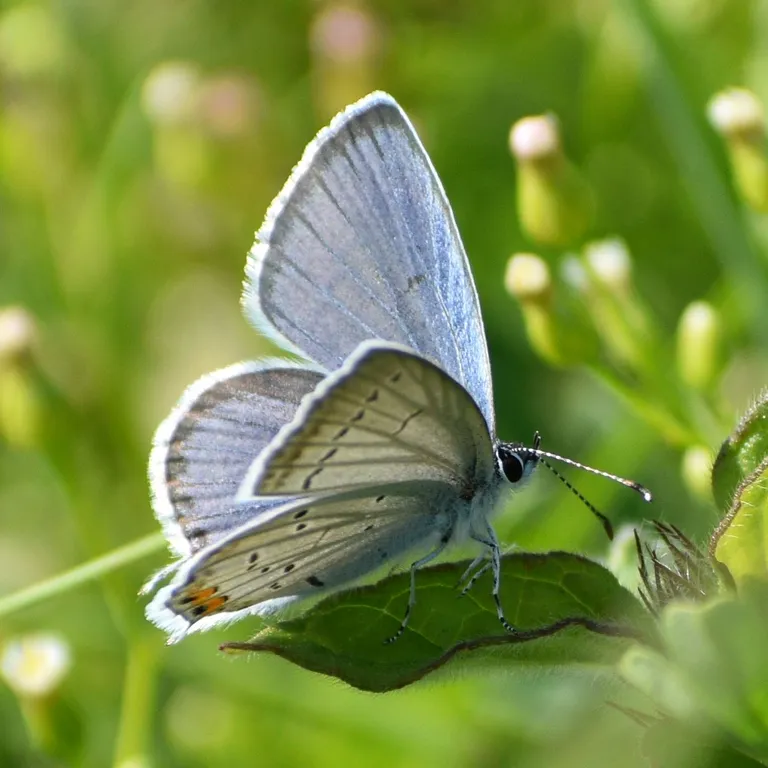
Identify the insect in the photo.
Cupido argiades (also Elkalyce argiades)
